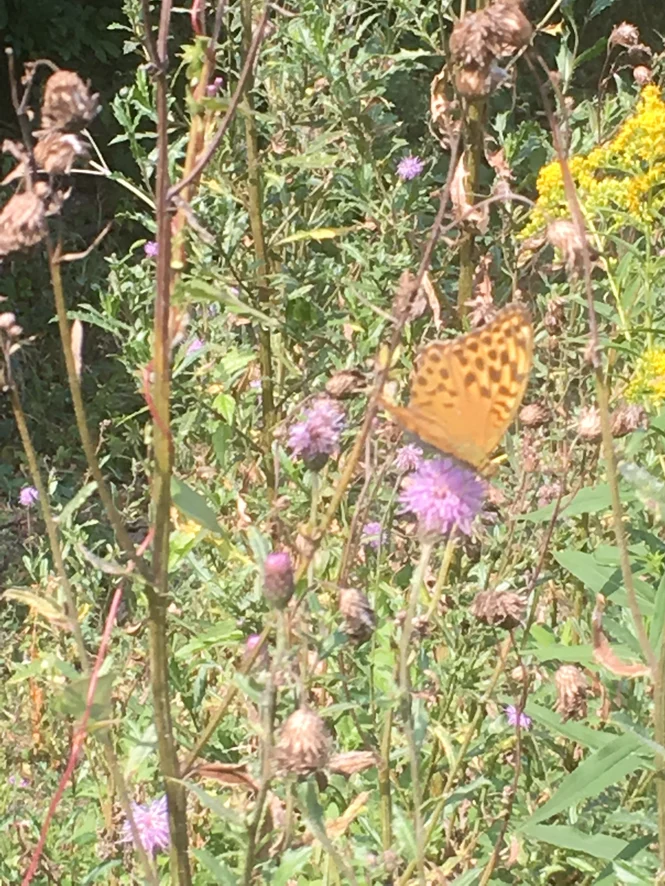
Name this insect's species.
Argynnis paphia
